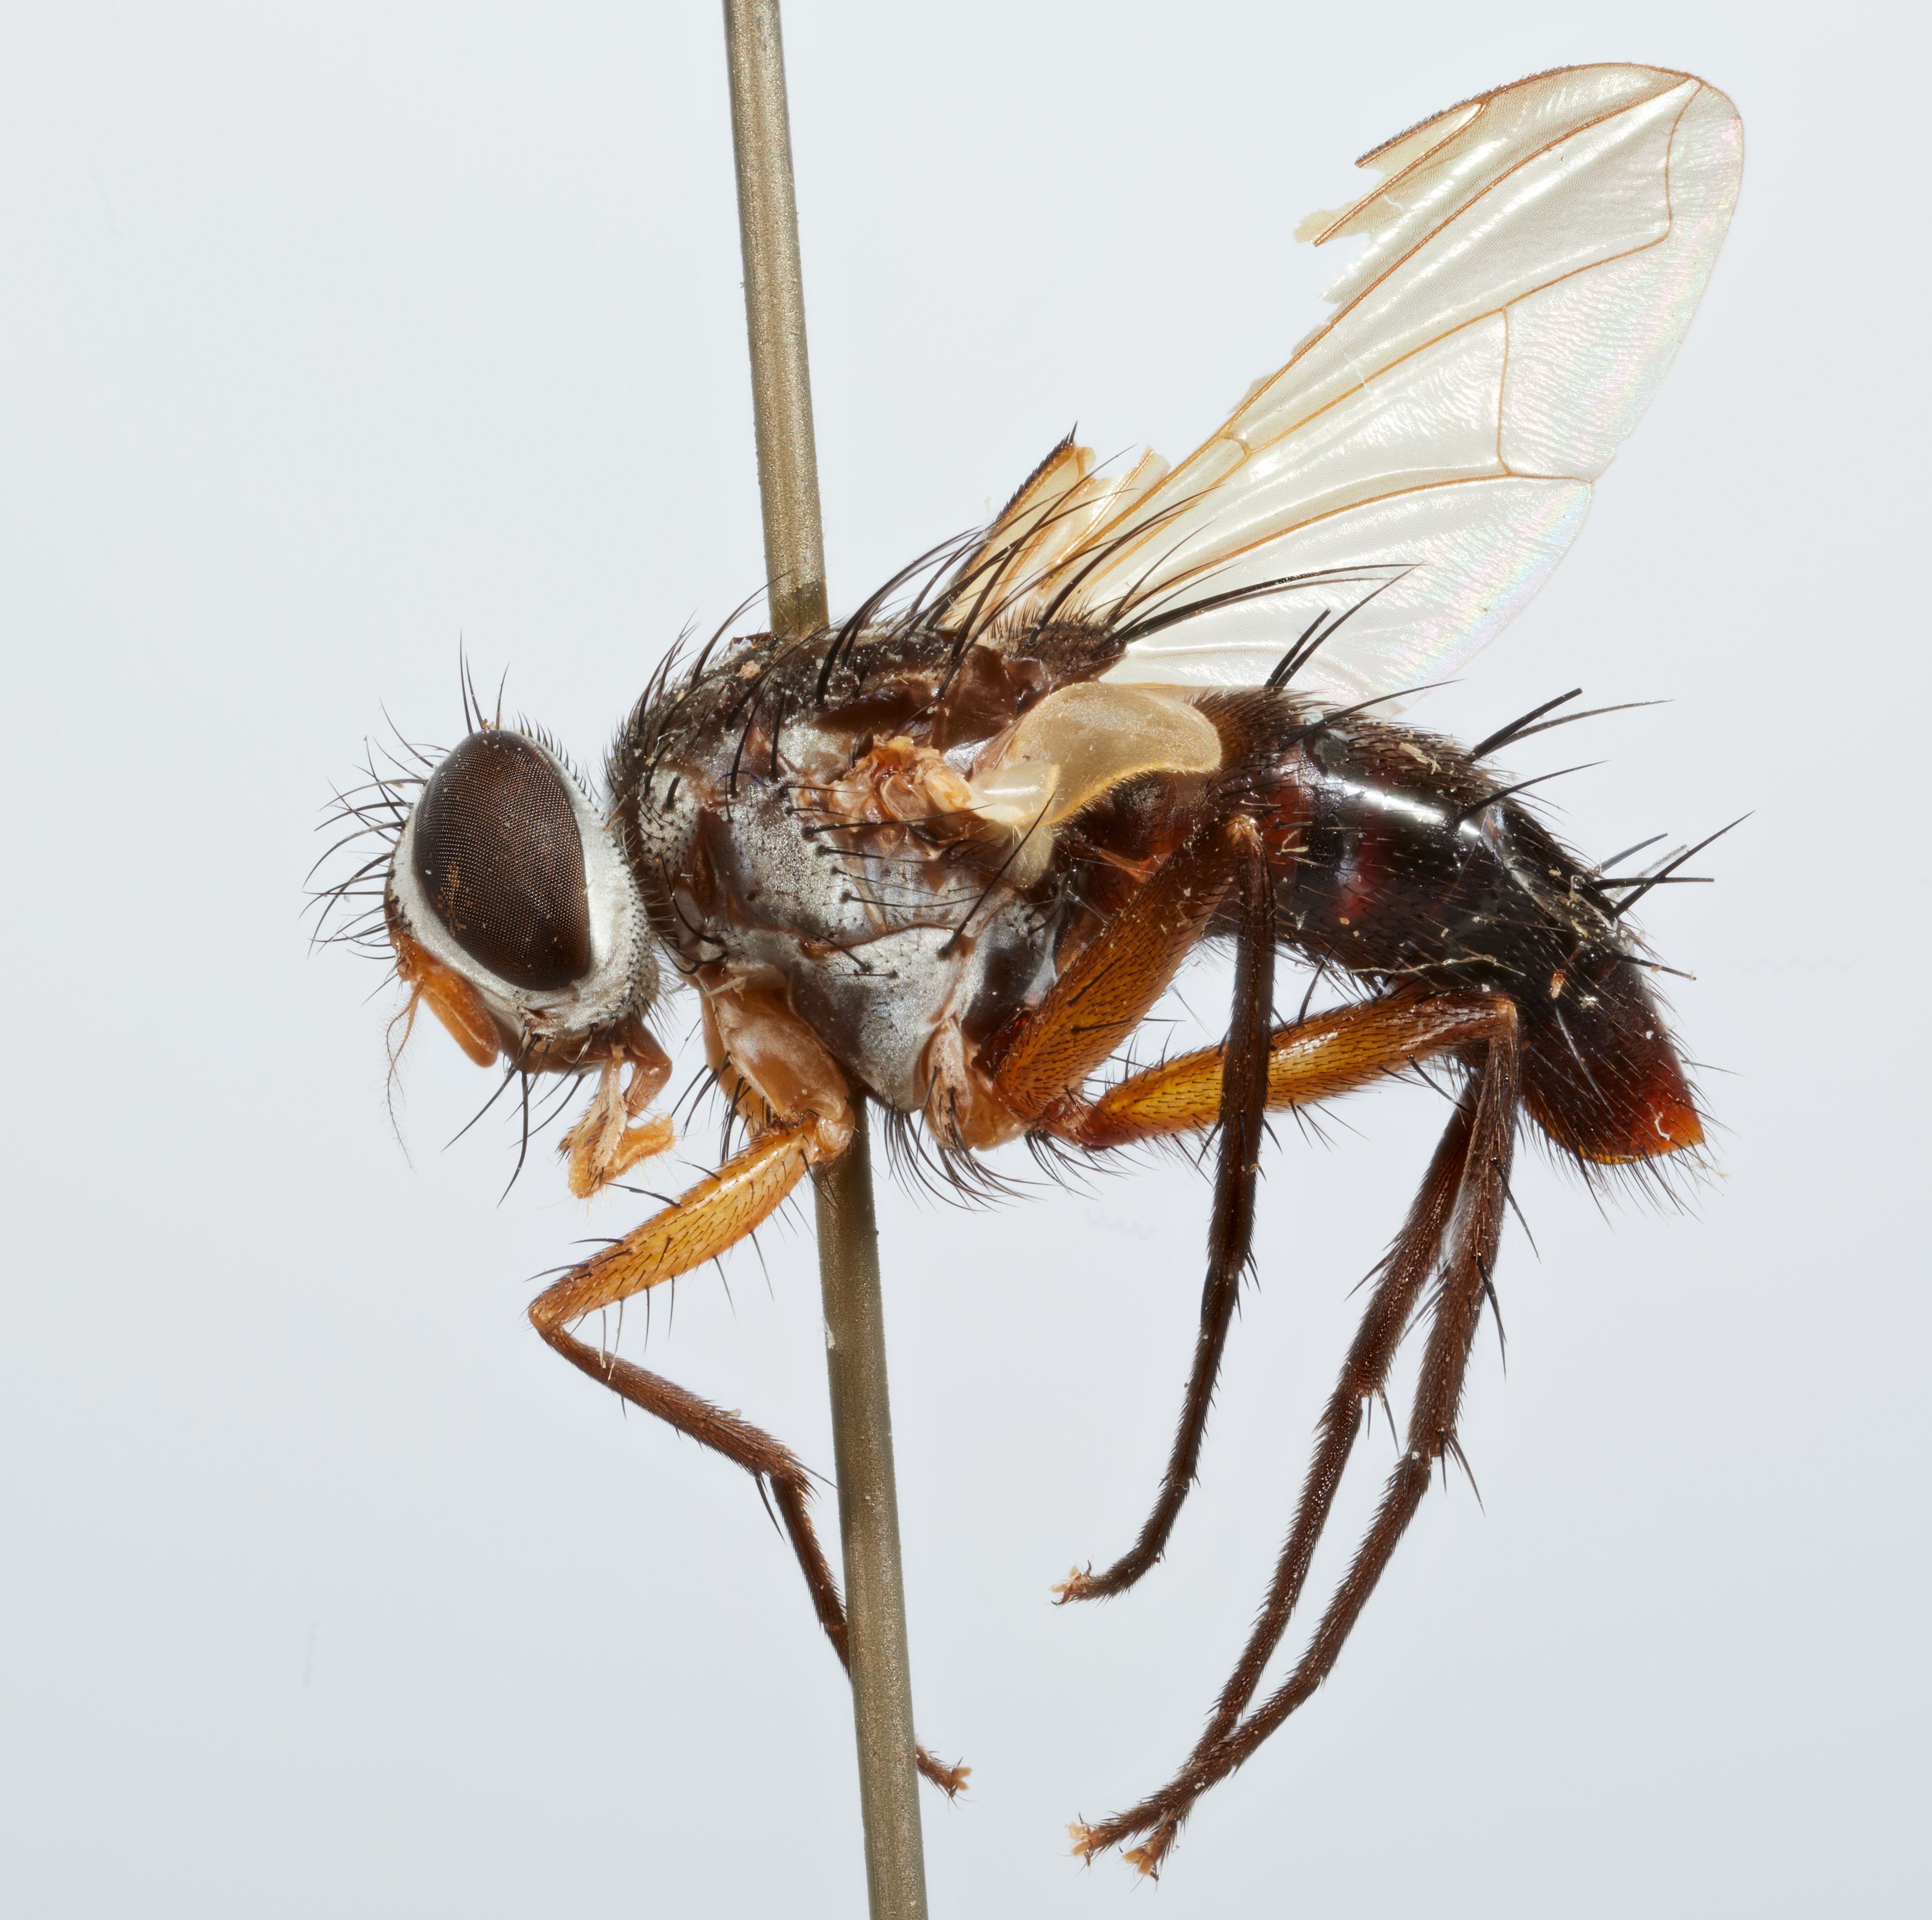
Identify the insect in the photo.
Proparathelaira plumosa
